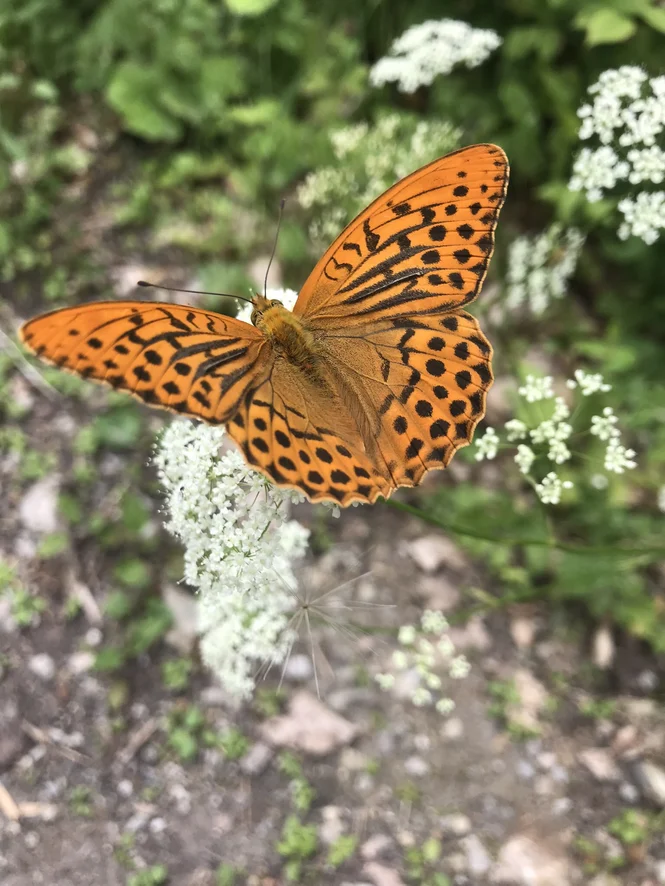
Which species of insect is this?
Argynnis paphia
